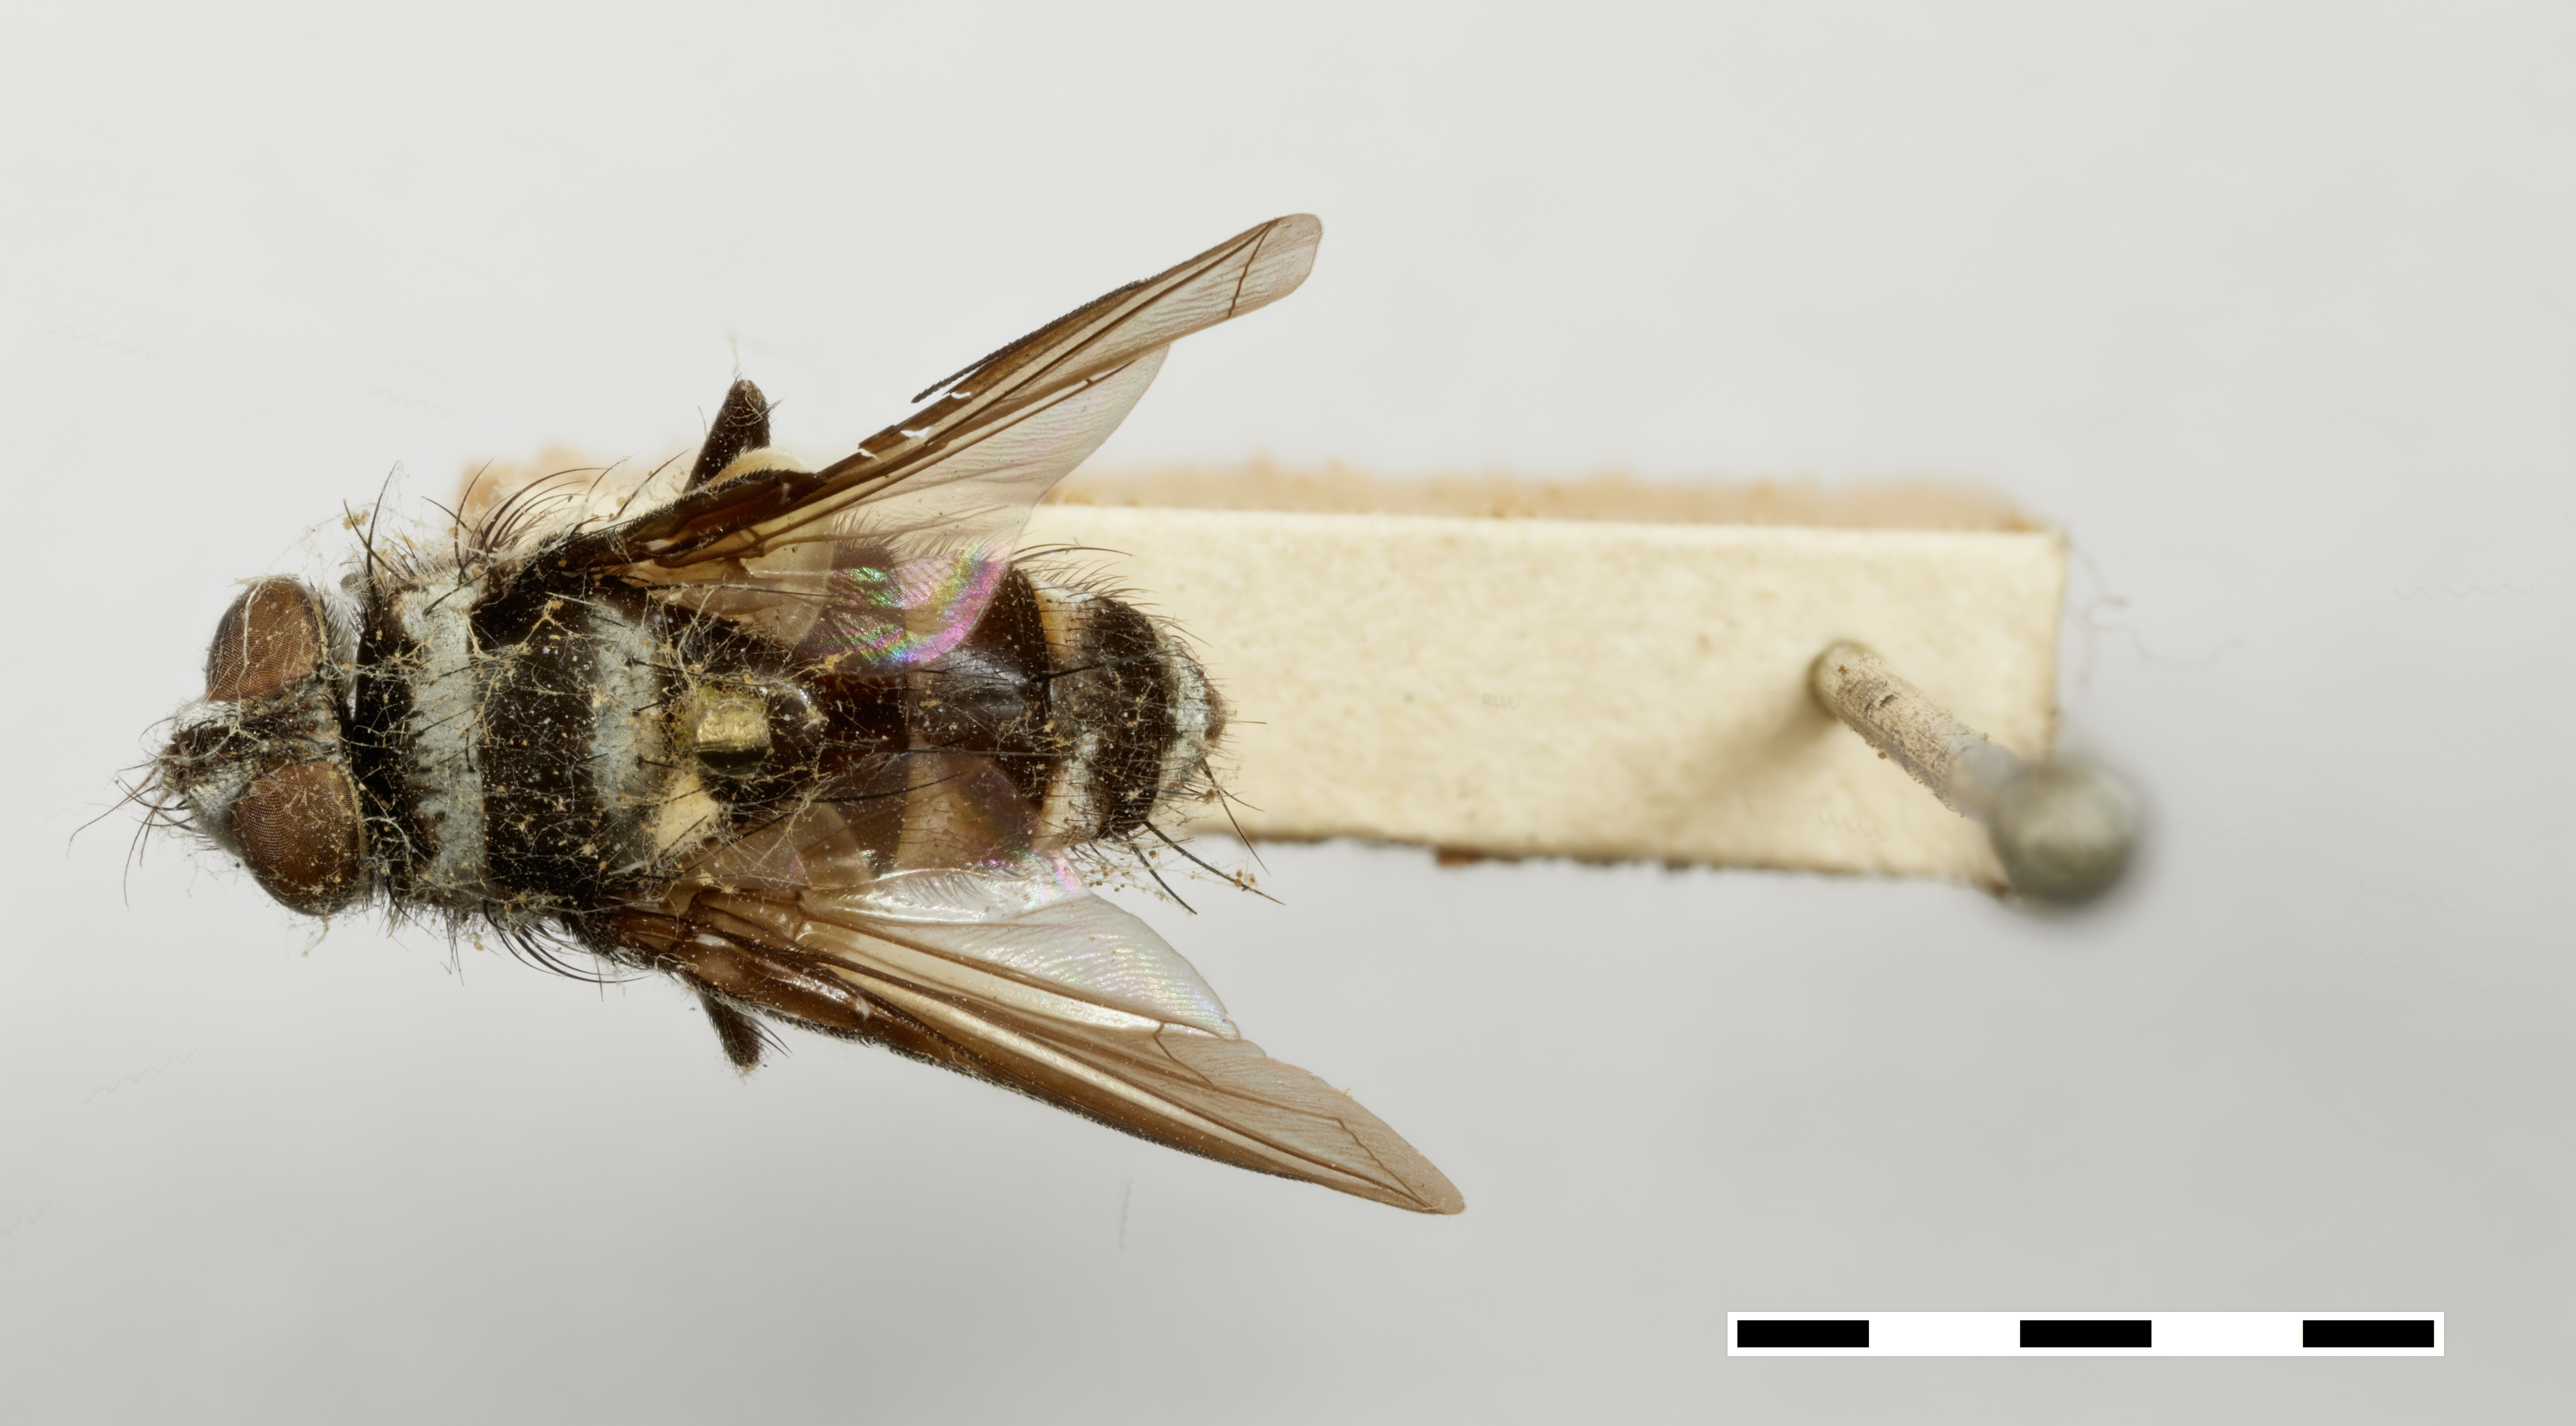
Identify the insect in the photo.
Zosteromeigenia mima
